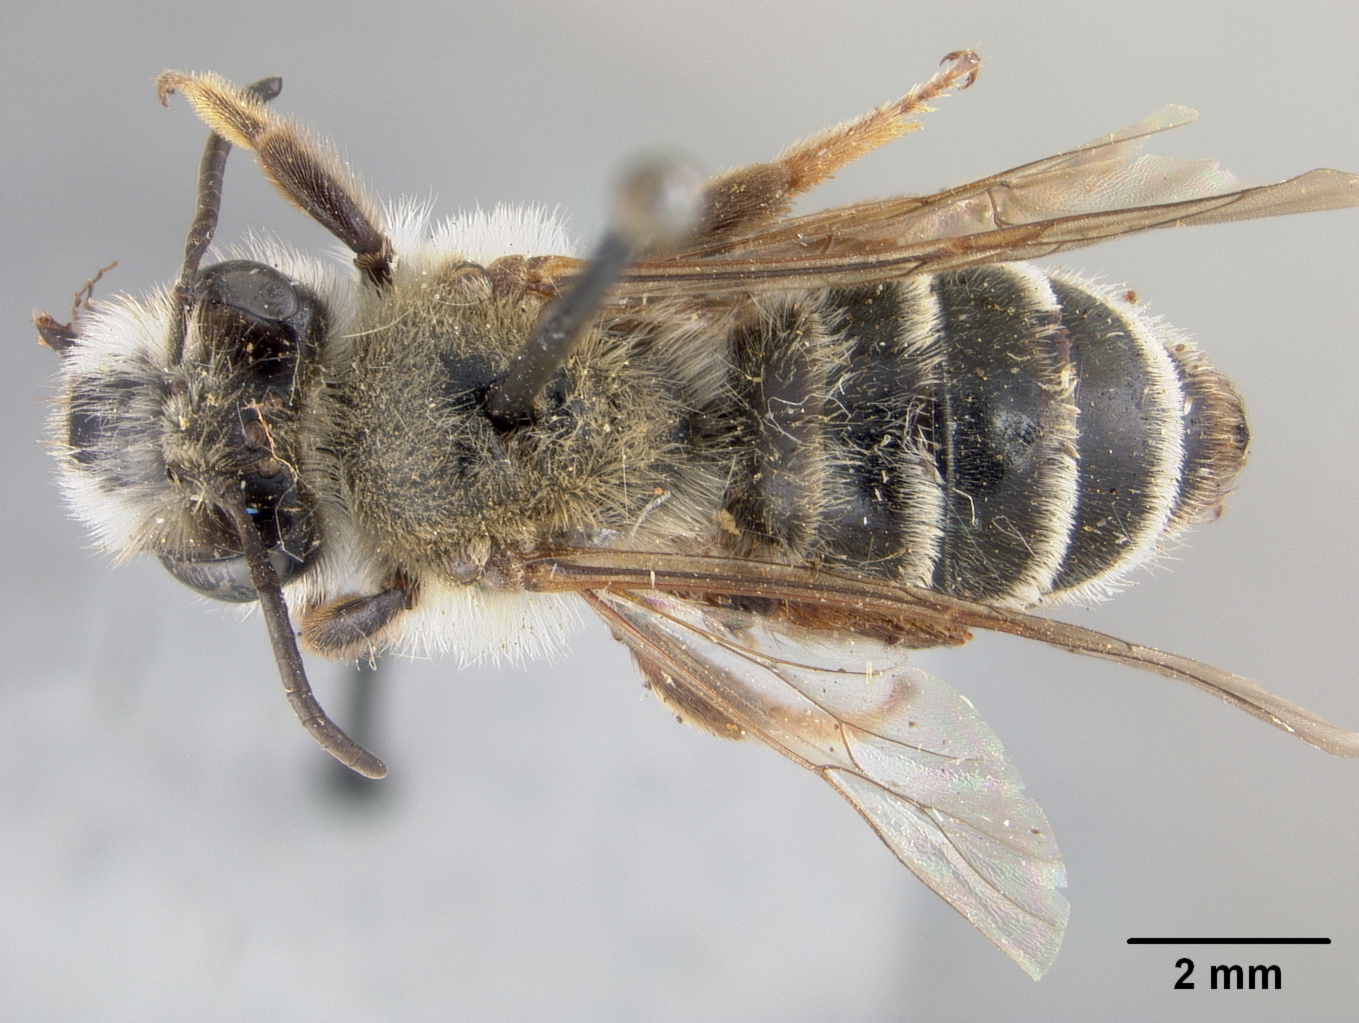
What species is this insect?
Andrena rupshuensis
